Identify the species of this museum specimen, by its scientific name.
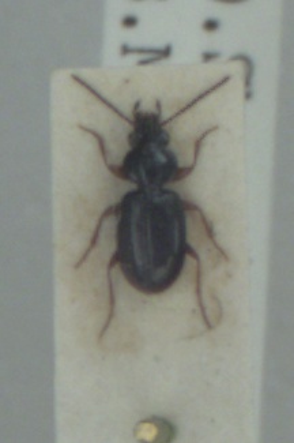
Bembidion mannerheimii
